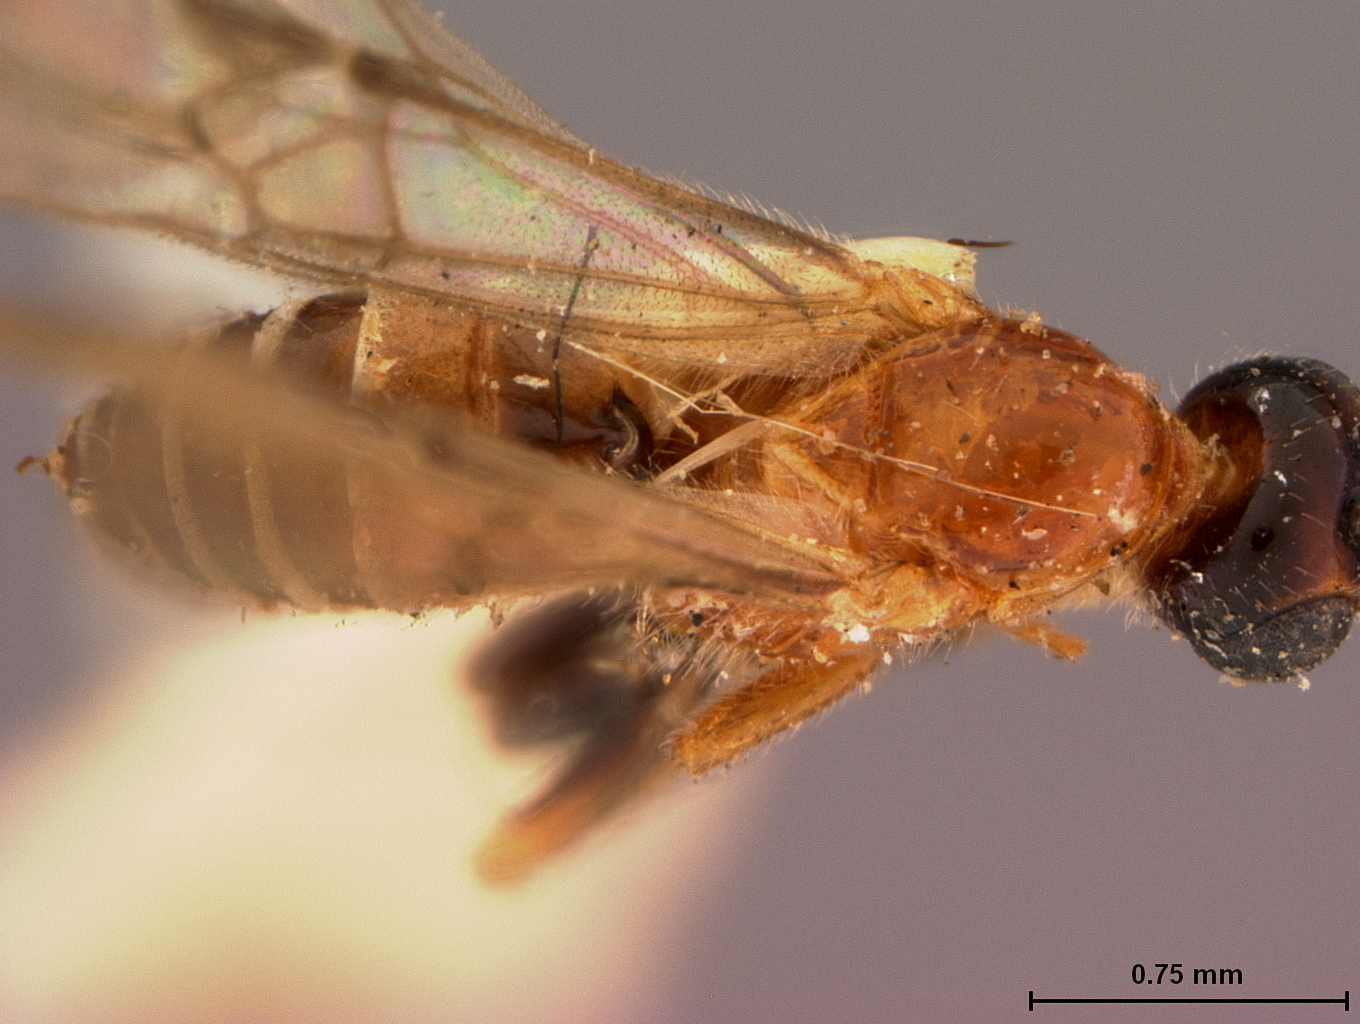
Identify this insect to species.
Microbracon talpocharis
